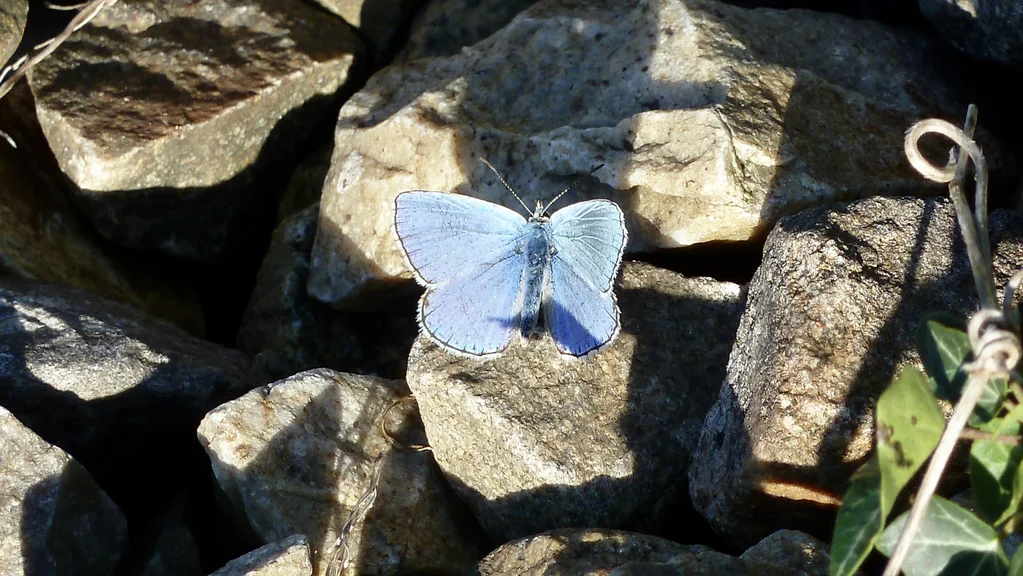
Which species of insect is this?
Lysandra bellargus
